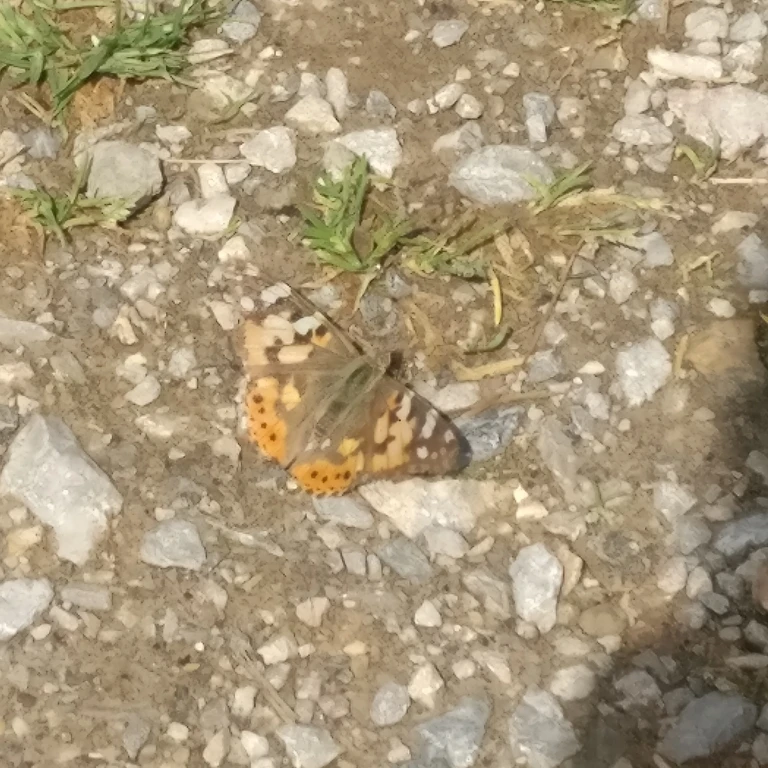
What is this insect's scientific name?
Vanessa cardui
